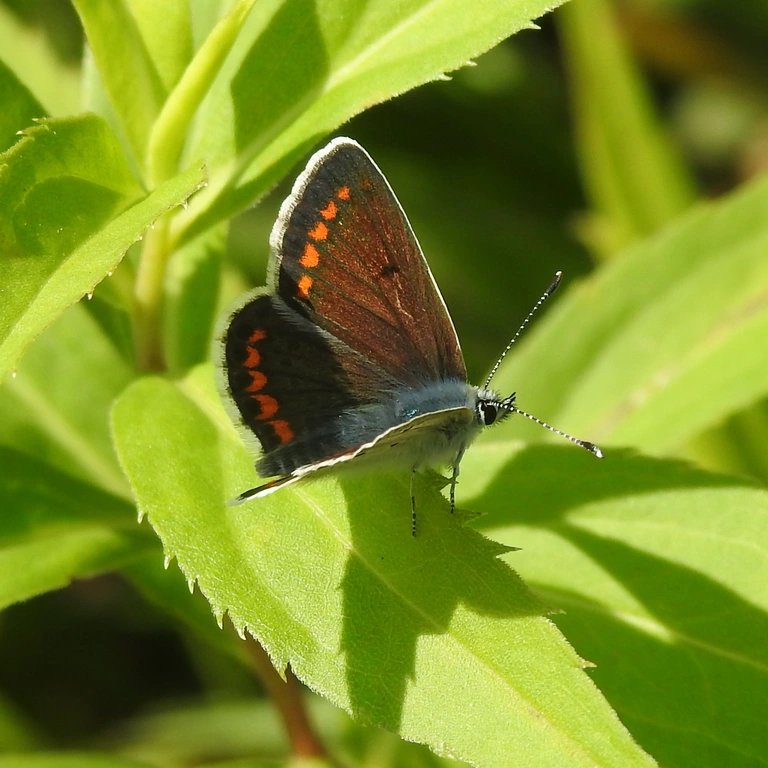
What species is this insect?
Aricia agestis/artaxerxes
